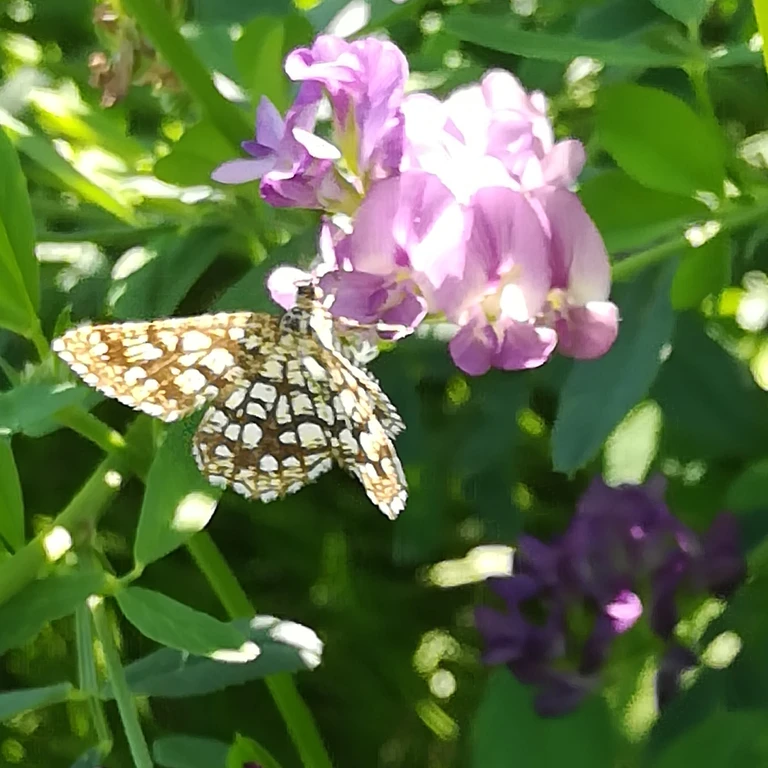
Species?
Chiasmia clathrata
